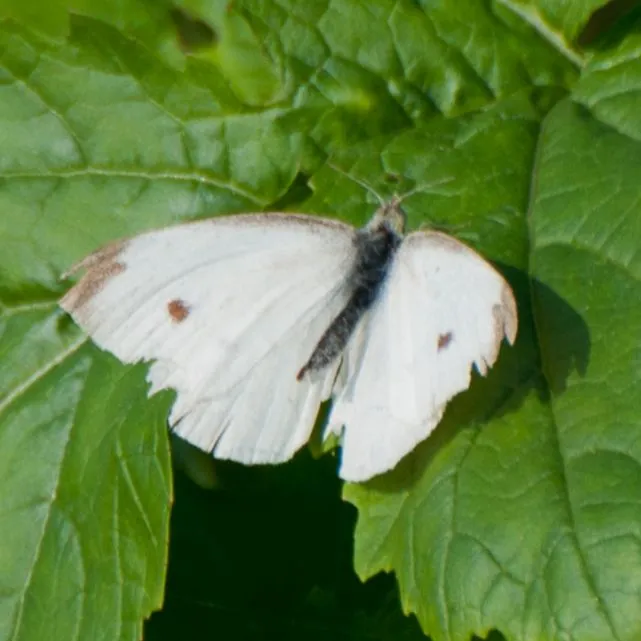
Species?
Pieris rapae
